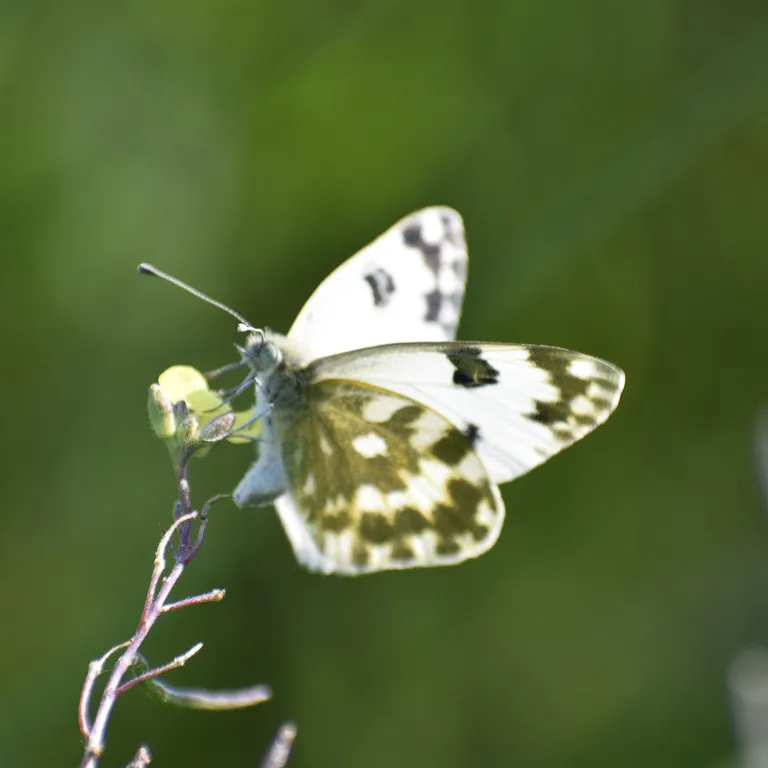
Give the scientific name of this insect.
Pontia edusa
